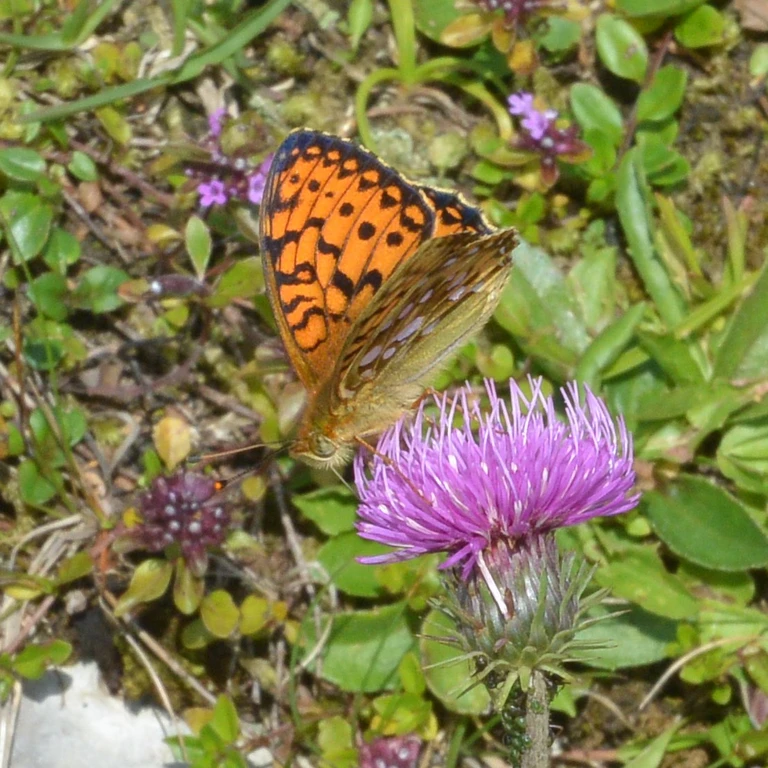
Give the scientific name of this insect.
Speyeria aglaja
